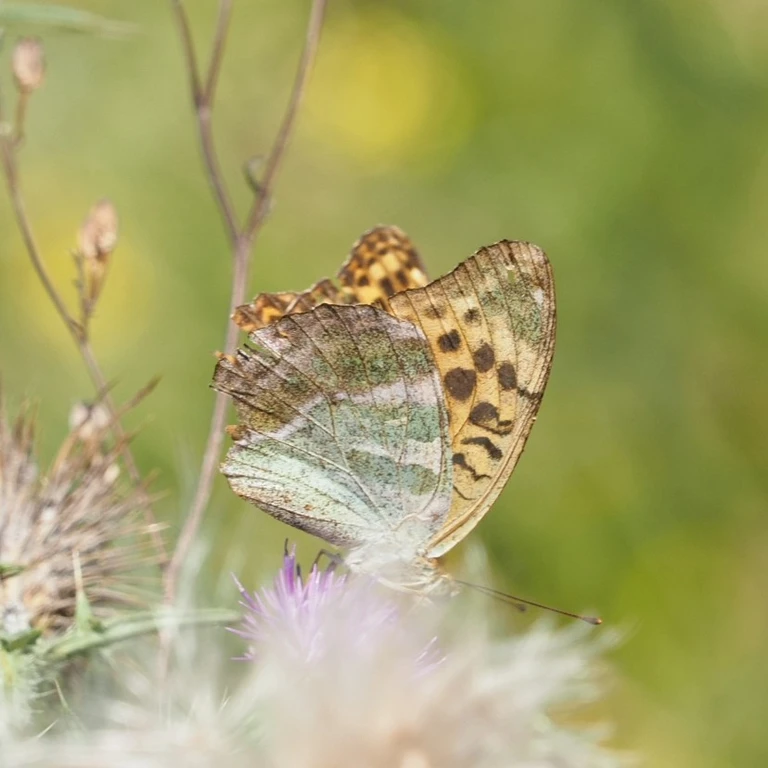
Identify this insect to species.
Argynnis paphia
